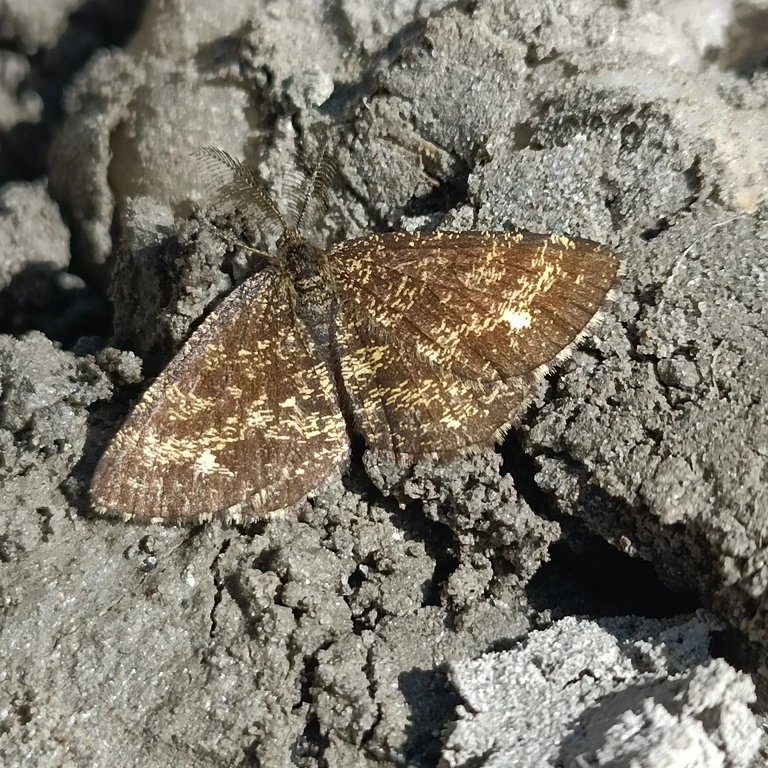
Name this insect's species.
Ematurga atomaria
